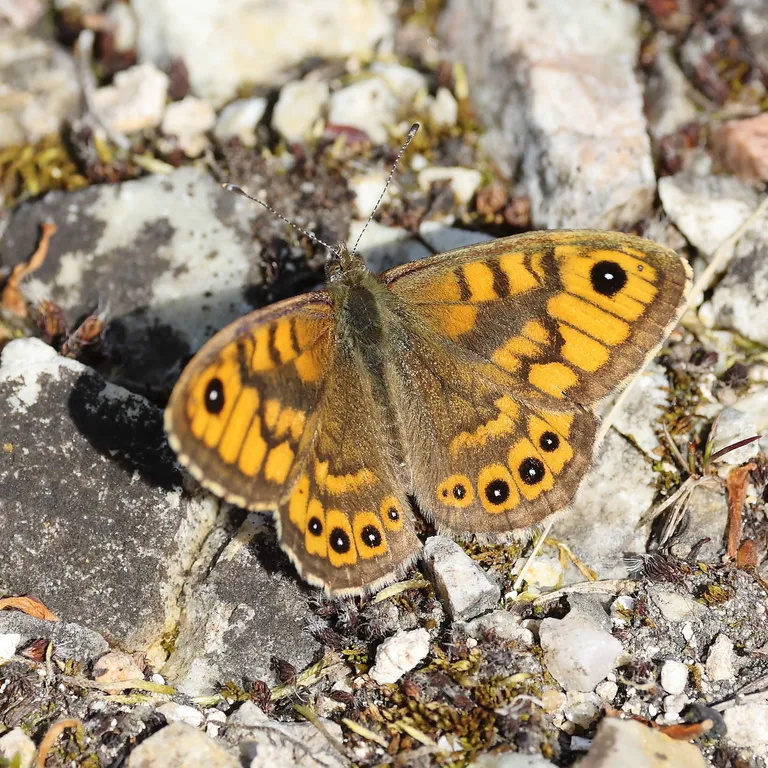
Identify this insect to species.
Lasiommata megera (also Pararge megera)
